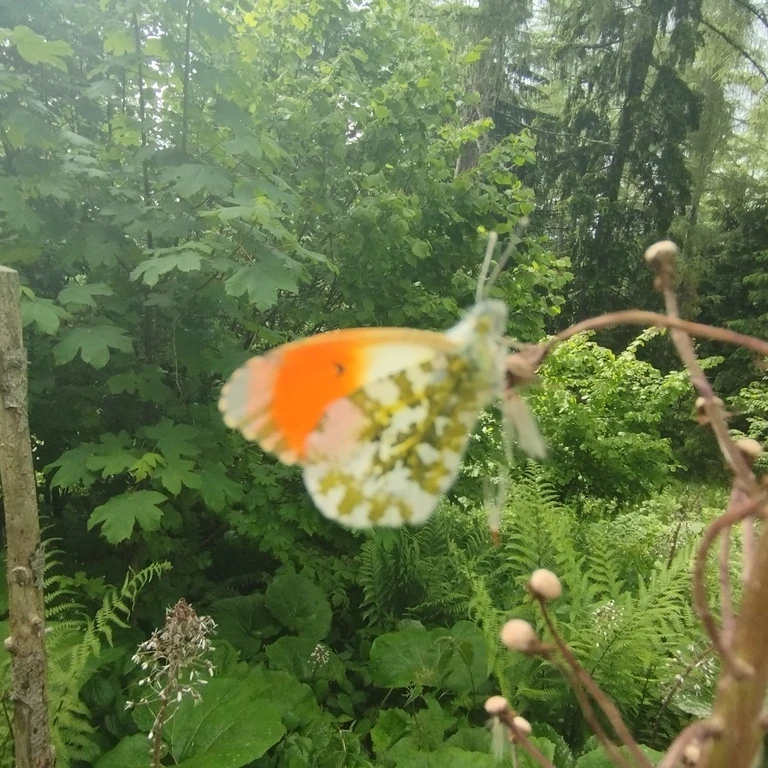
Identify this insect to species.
Anthocharis cardamines
